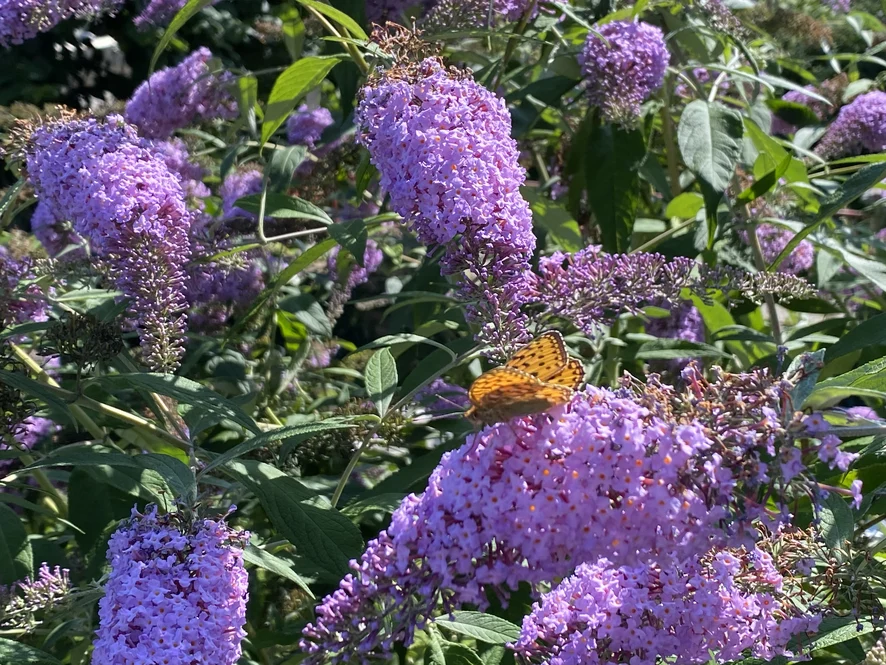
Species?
Speyeria aglaja
